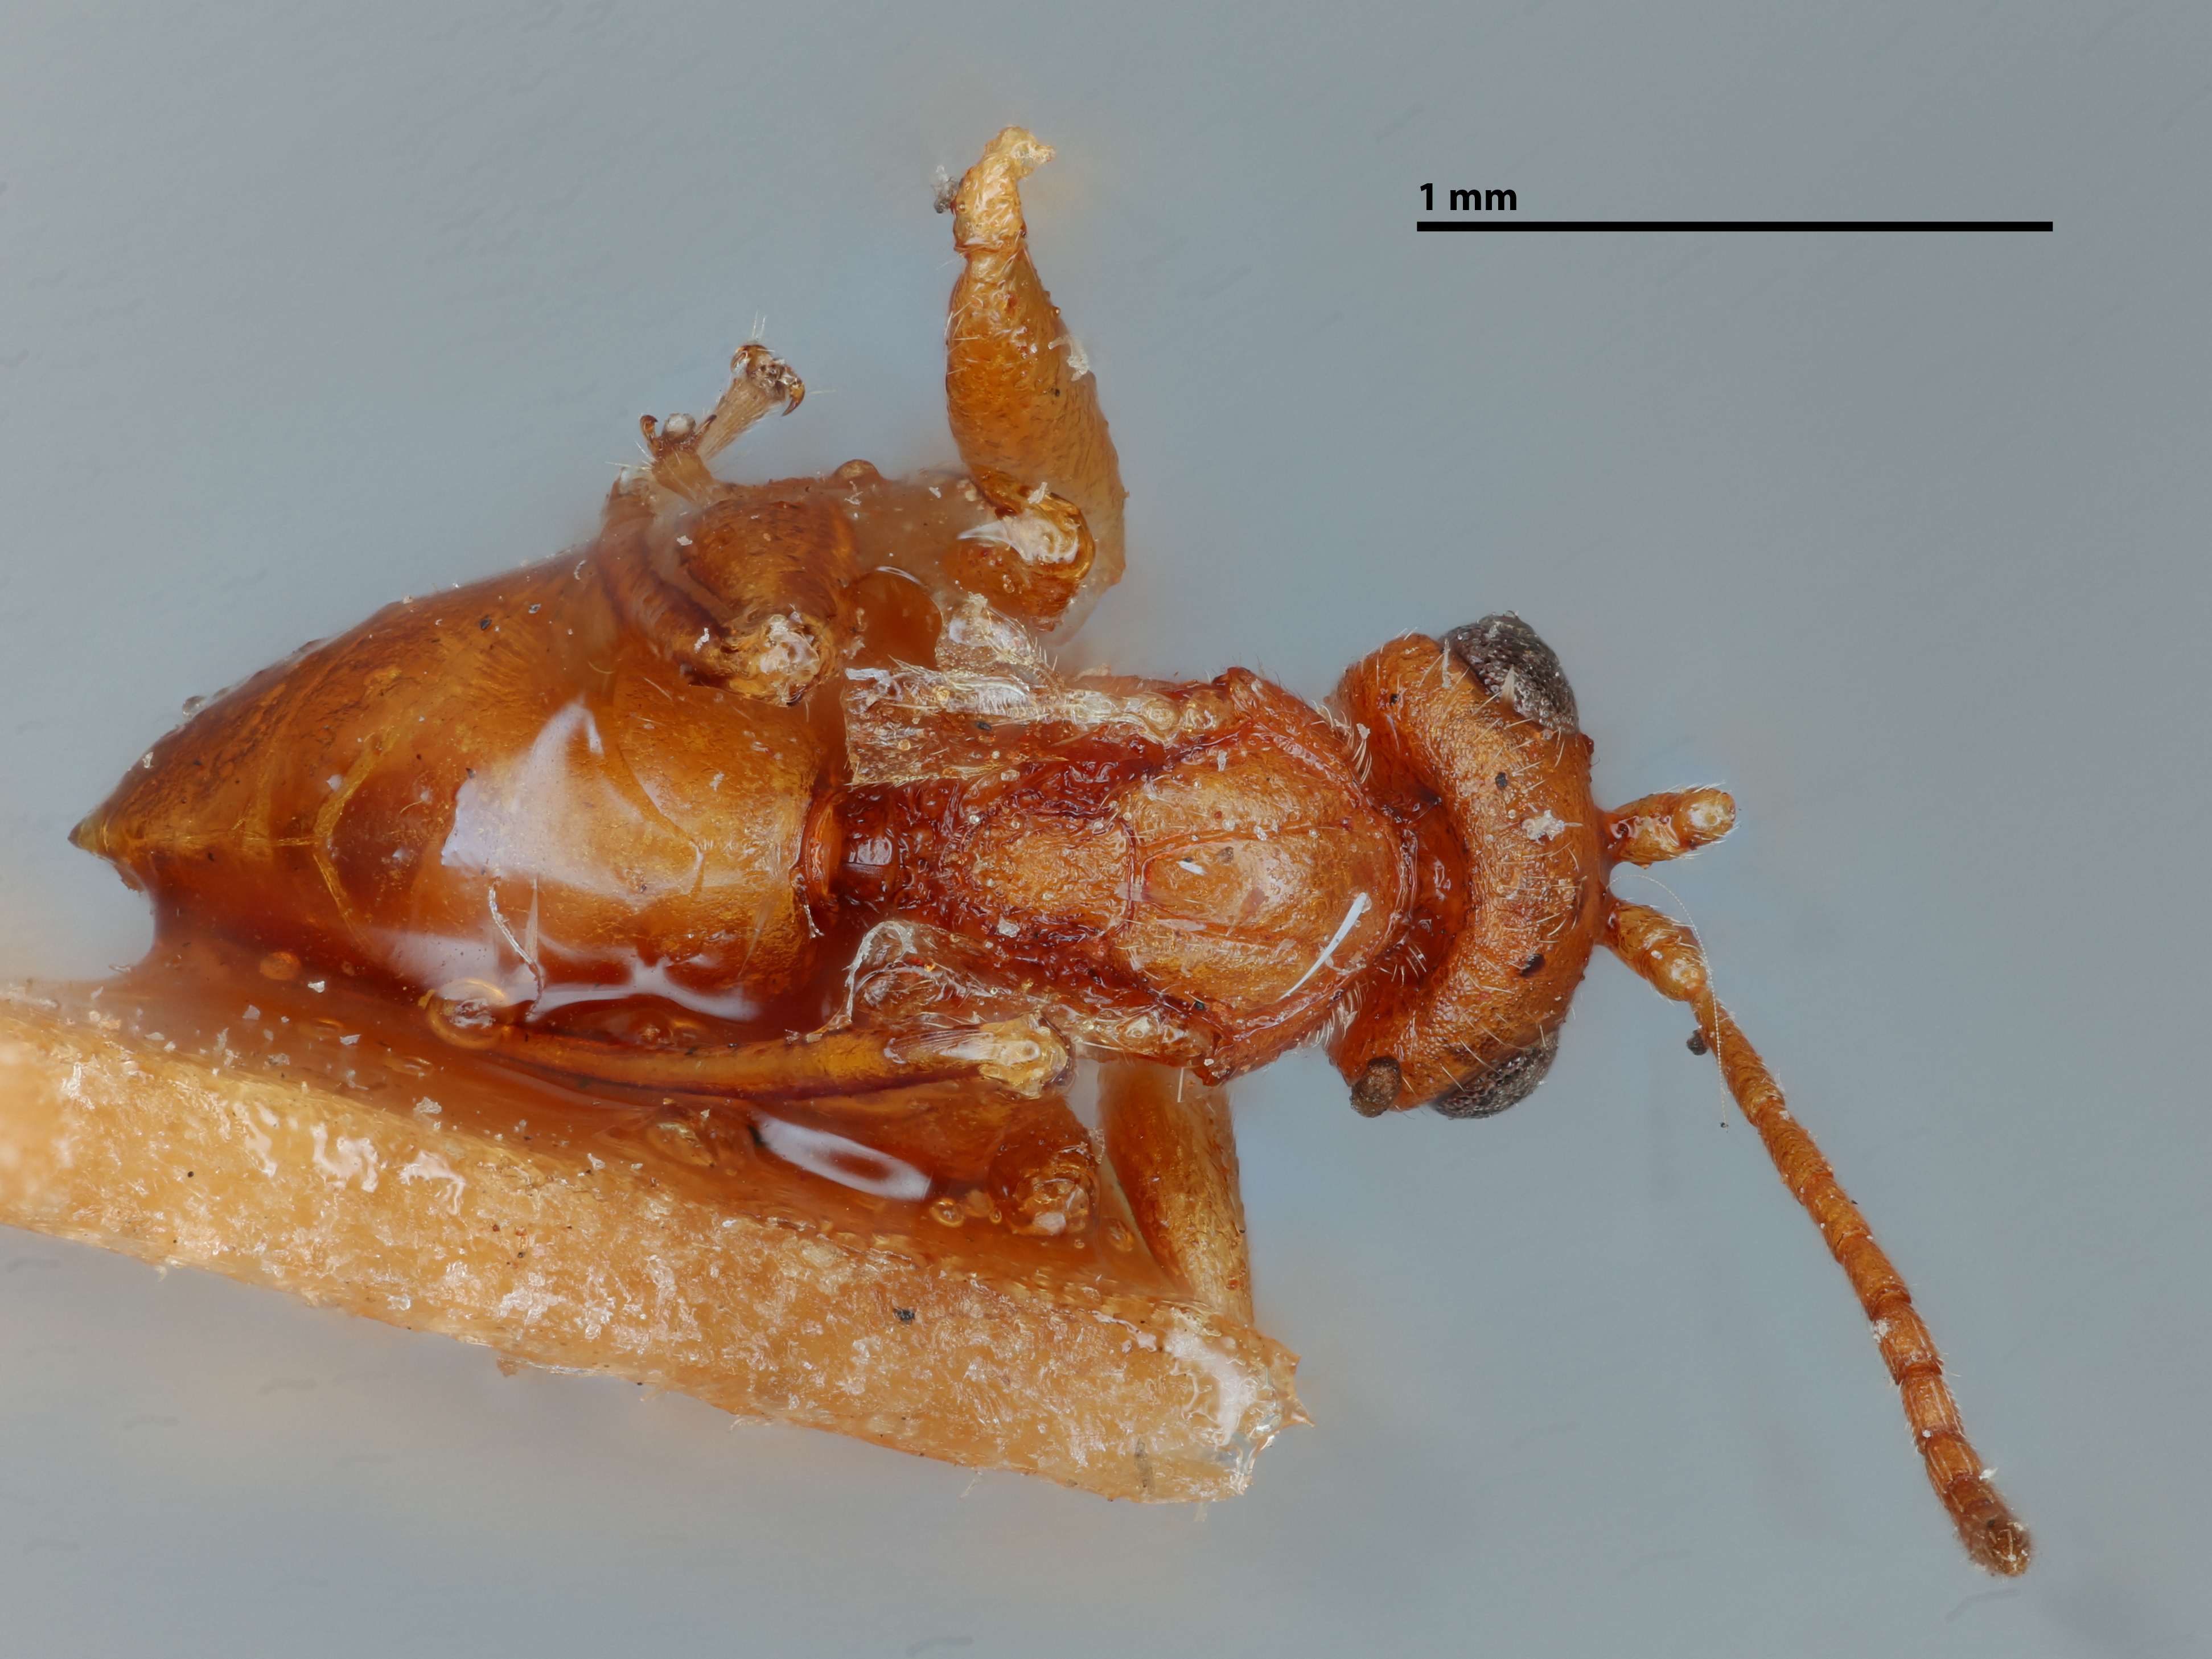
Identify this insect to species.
Biorhiza mellea
